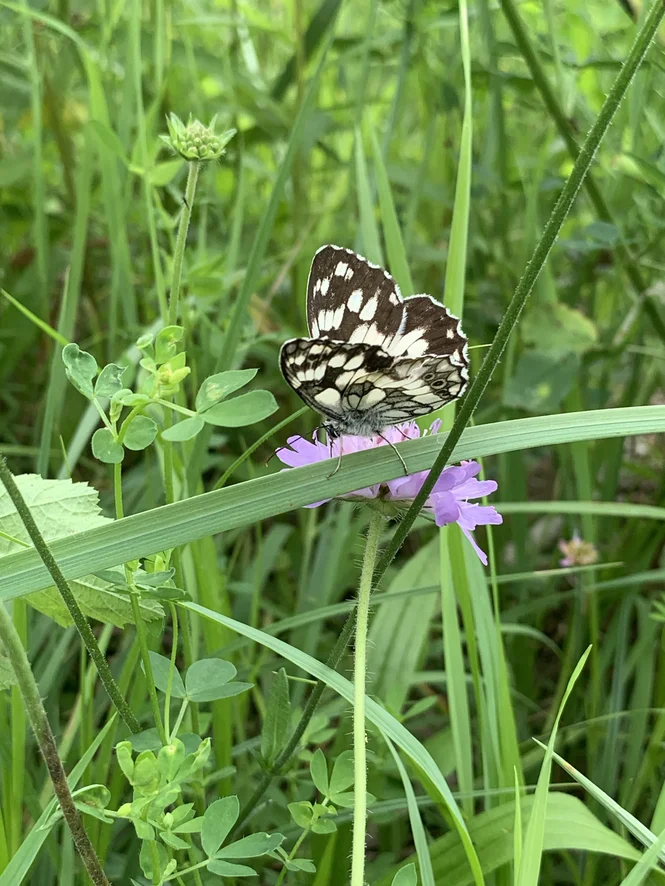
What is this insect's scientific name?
Melanargia galathea
